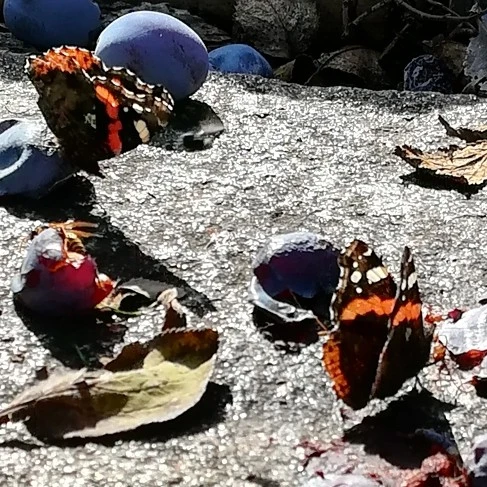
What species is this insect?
Vanessa atalanta
